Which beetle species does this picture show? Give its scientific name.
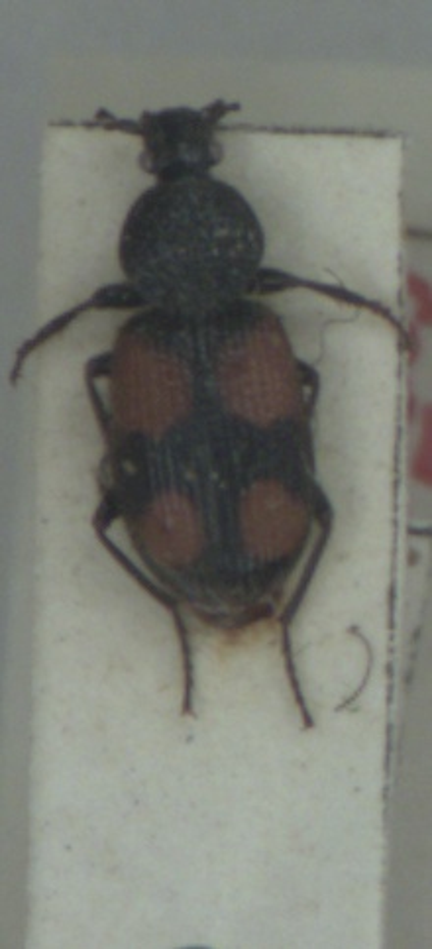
Panagaeus bipustulatus
